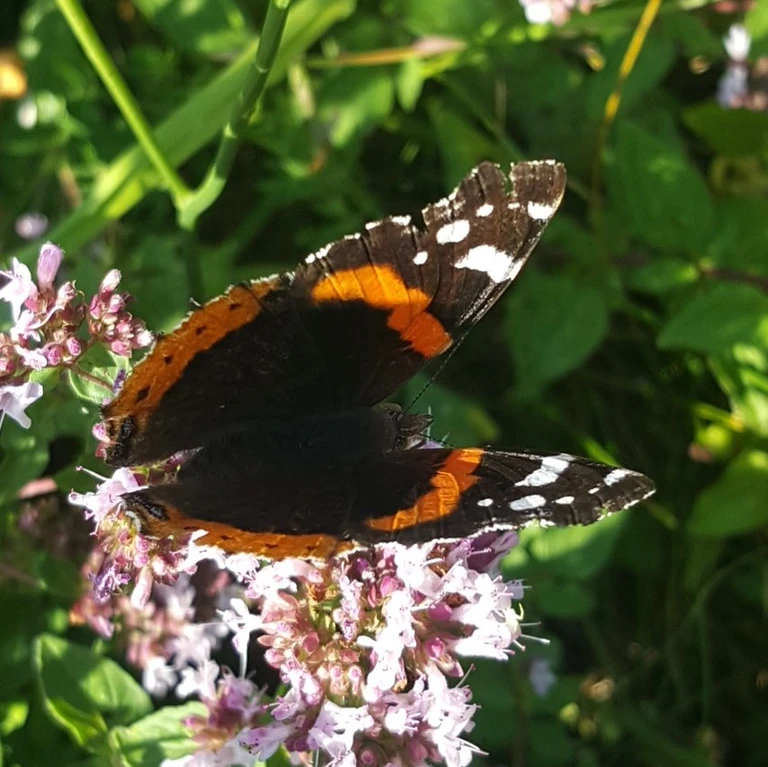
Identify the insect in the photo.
Vanessa atalanta
